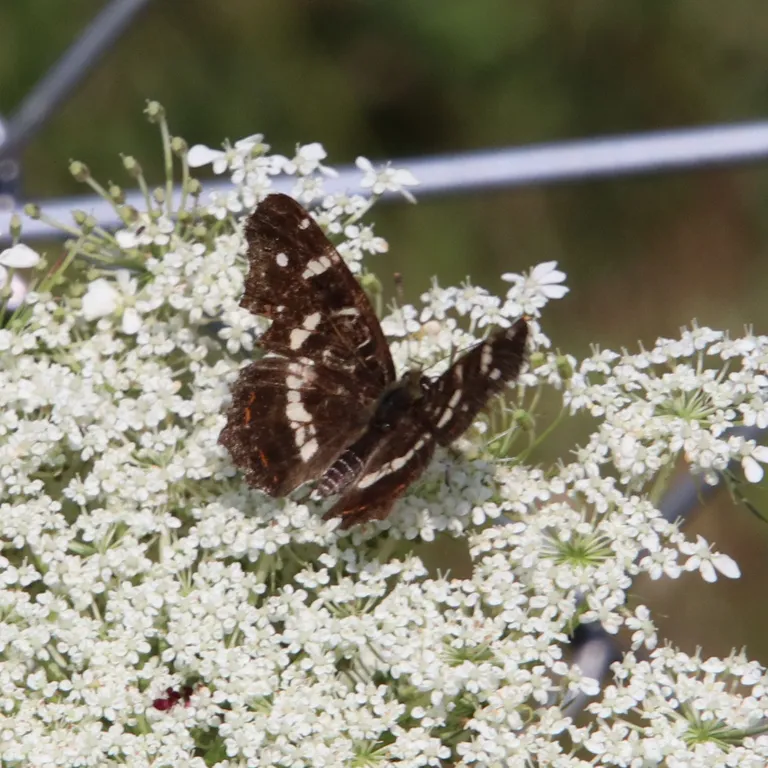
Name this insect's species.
Araschnia levana
